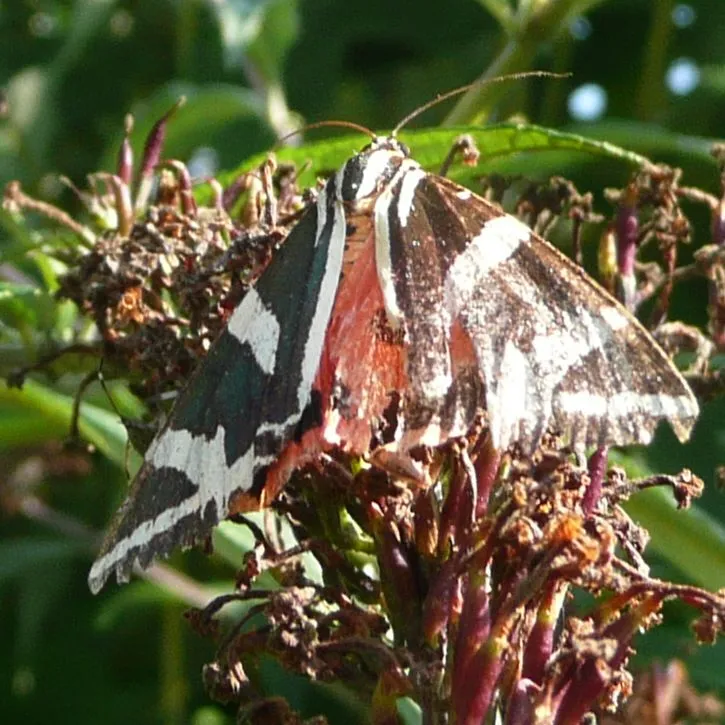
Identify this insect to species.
Euplagia quadripunctaria
